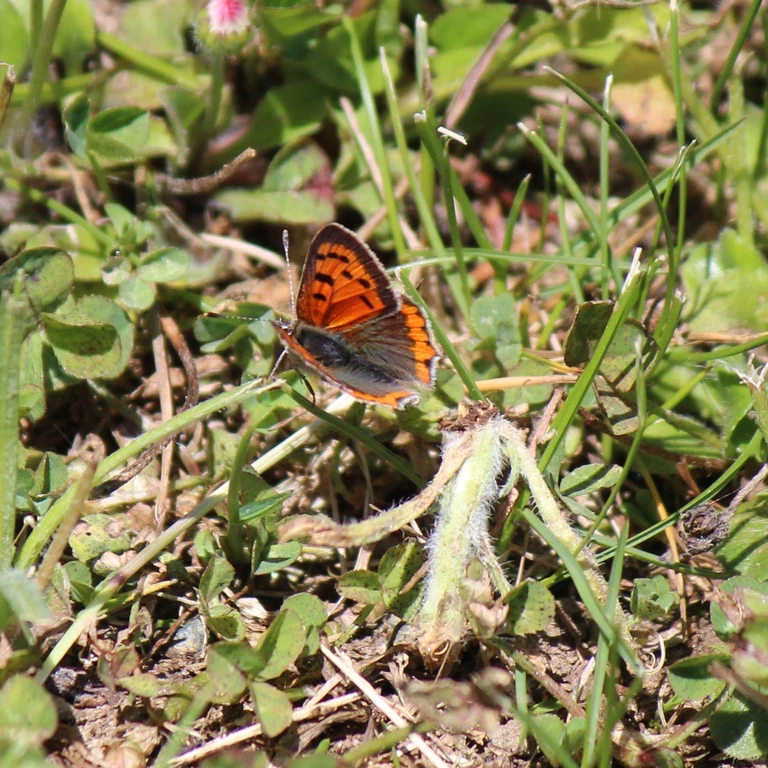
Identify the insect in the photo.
Lycaena phlaeas
